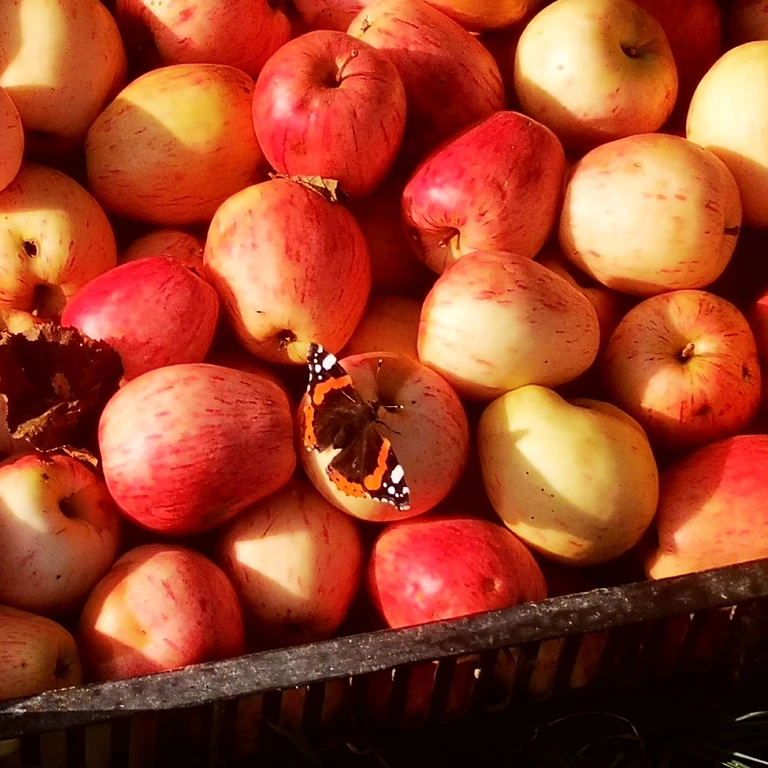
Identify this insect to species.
Vanessa atalanta
